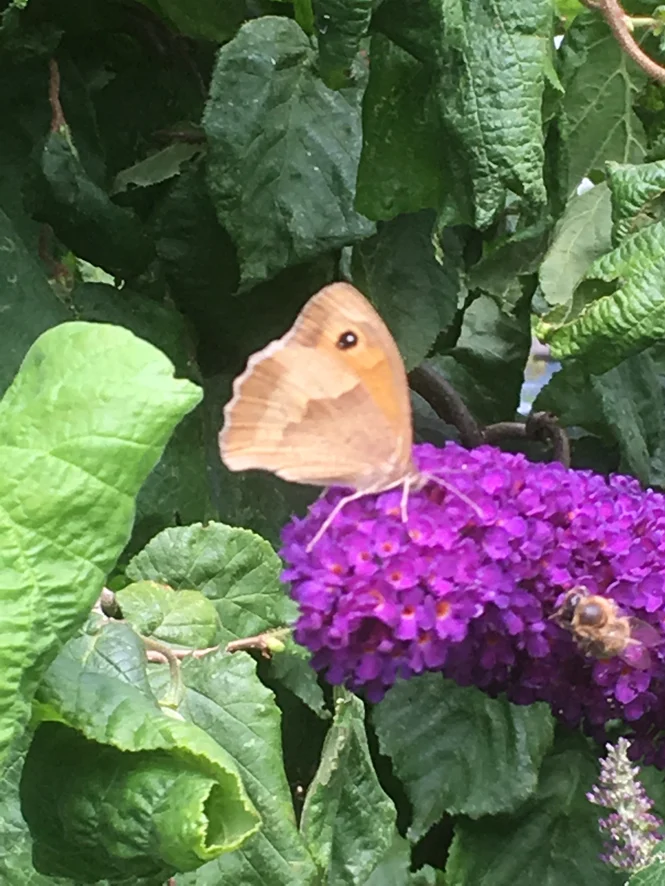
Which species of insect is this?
Maniola jurtina
